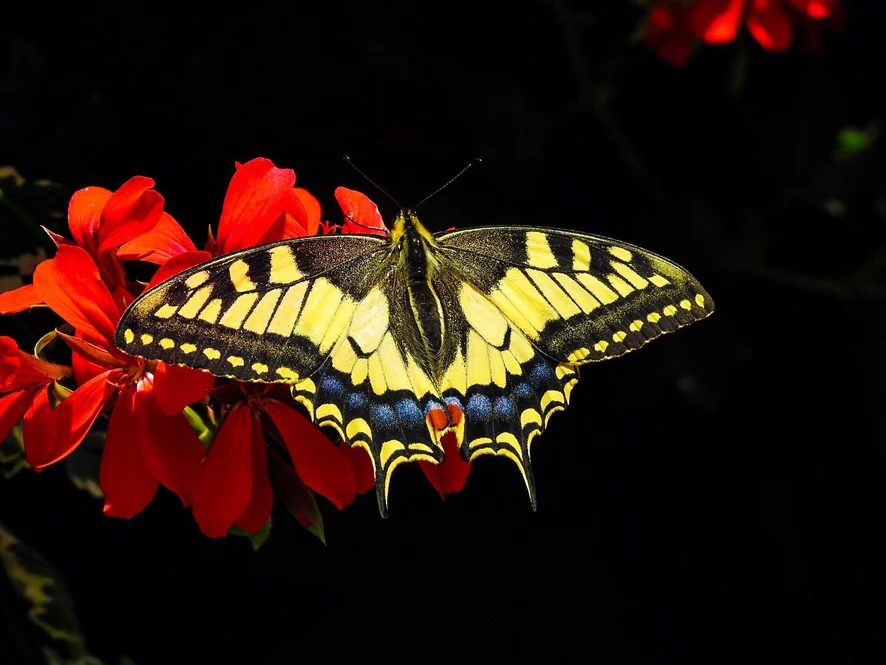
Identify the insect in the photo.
Papilio machaon
